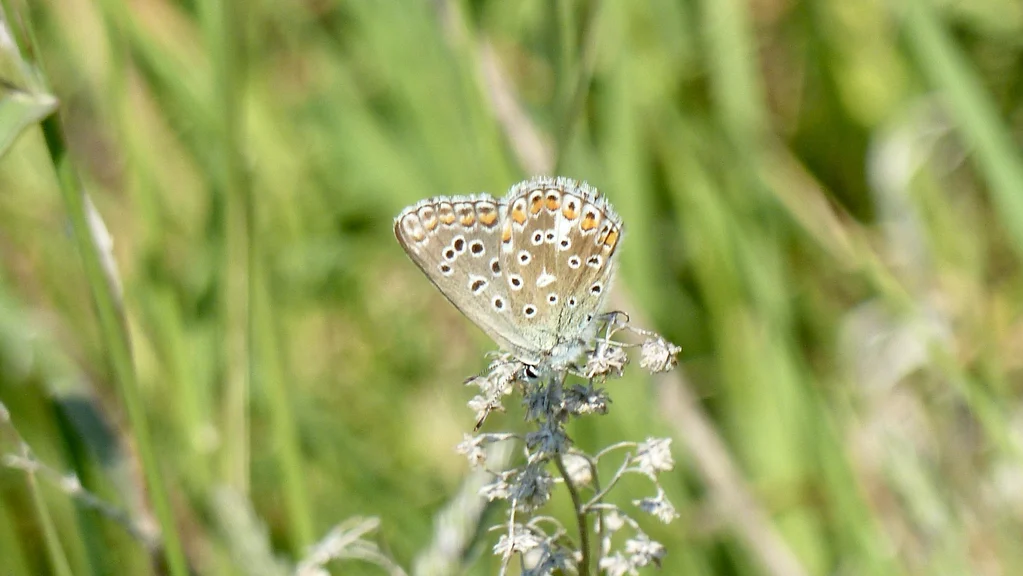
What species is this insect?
Lysandra bellargus
